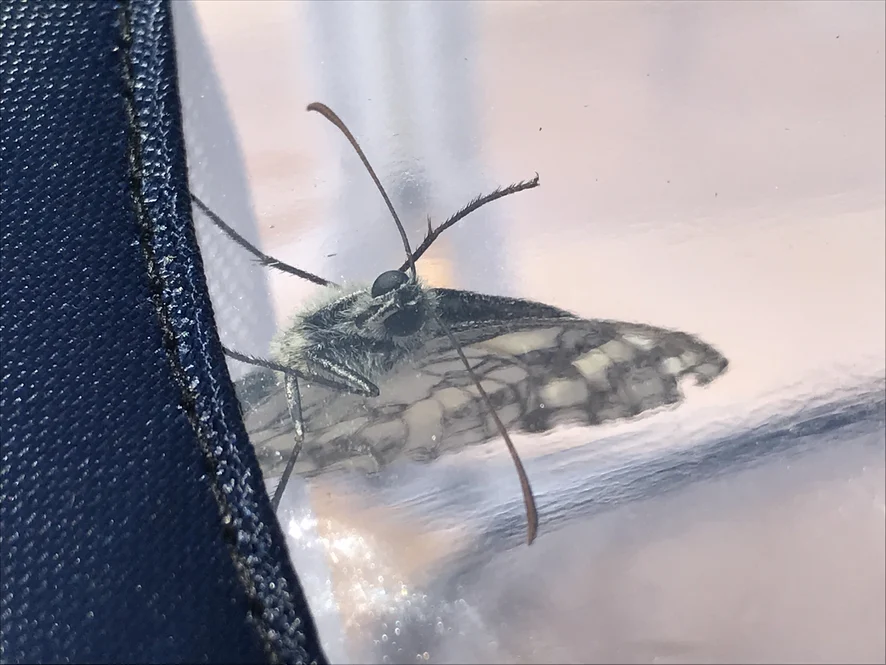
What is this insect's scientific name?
Melanargia galathea
